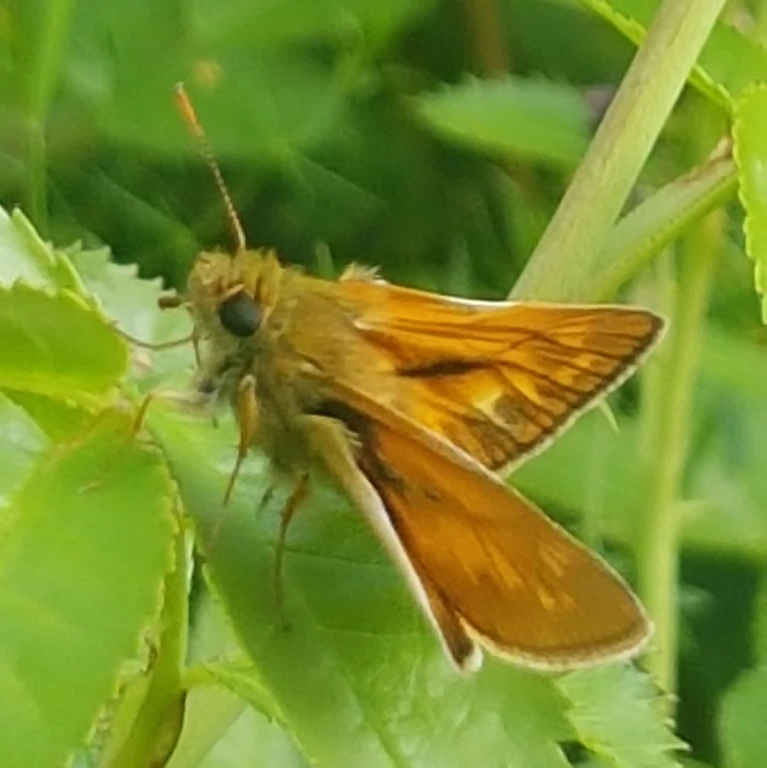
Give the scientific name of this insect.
Ochlodes sylvanus (also Ochlodes venata)
